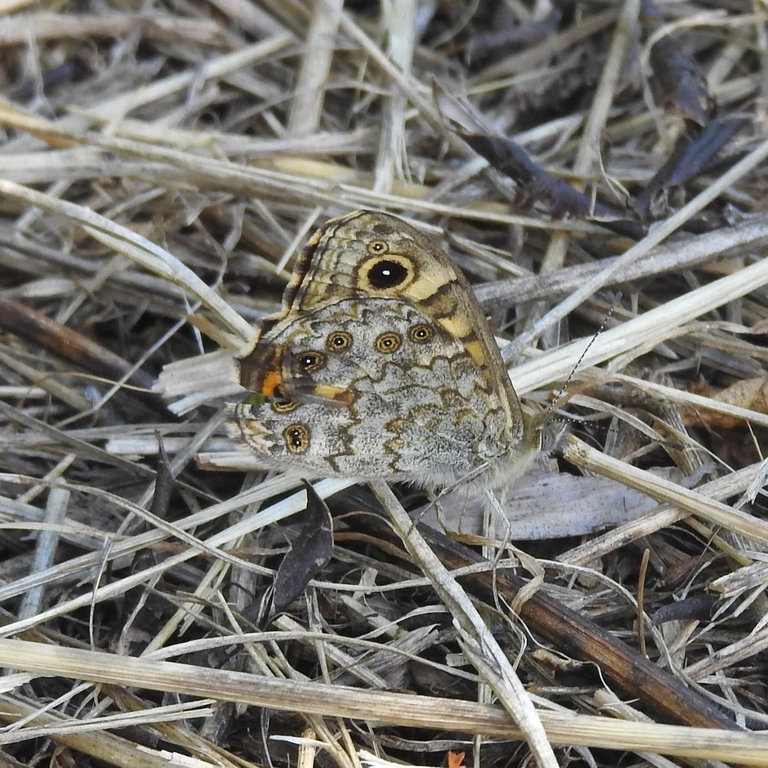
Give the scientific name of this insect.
Lasiommata megera (also Pararge megera)
